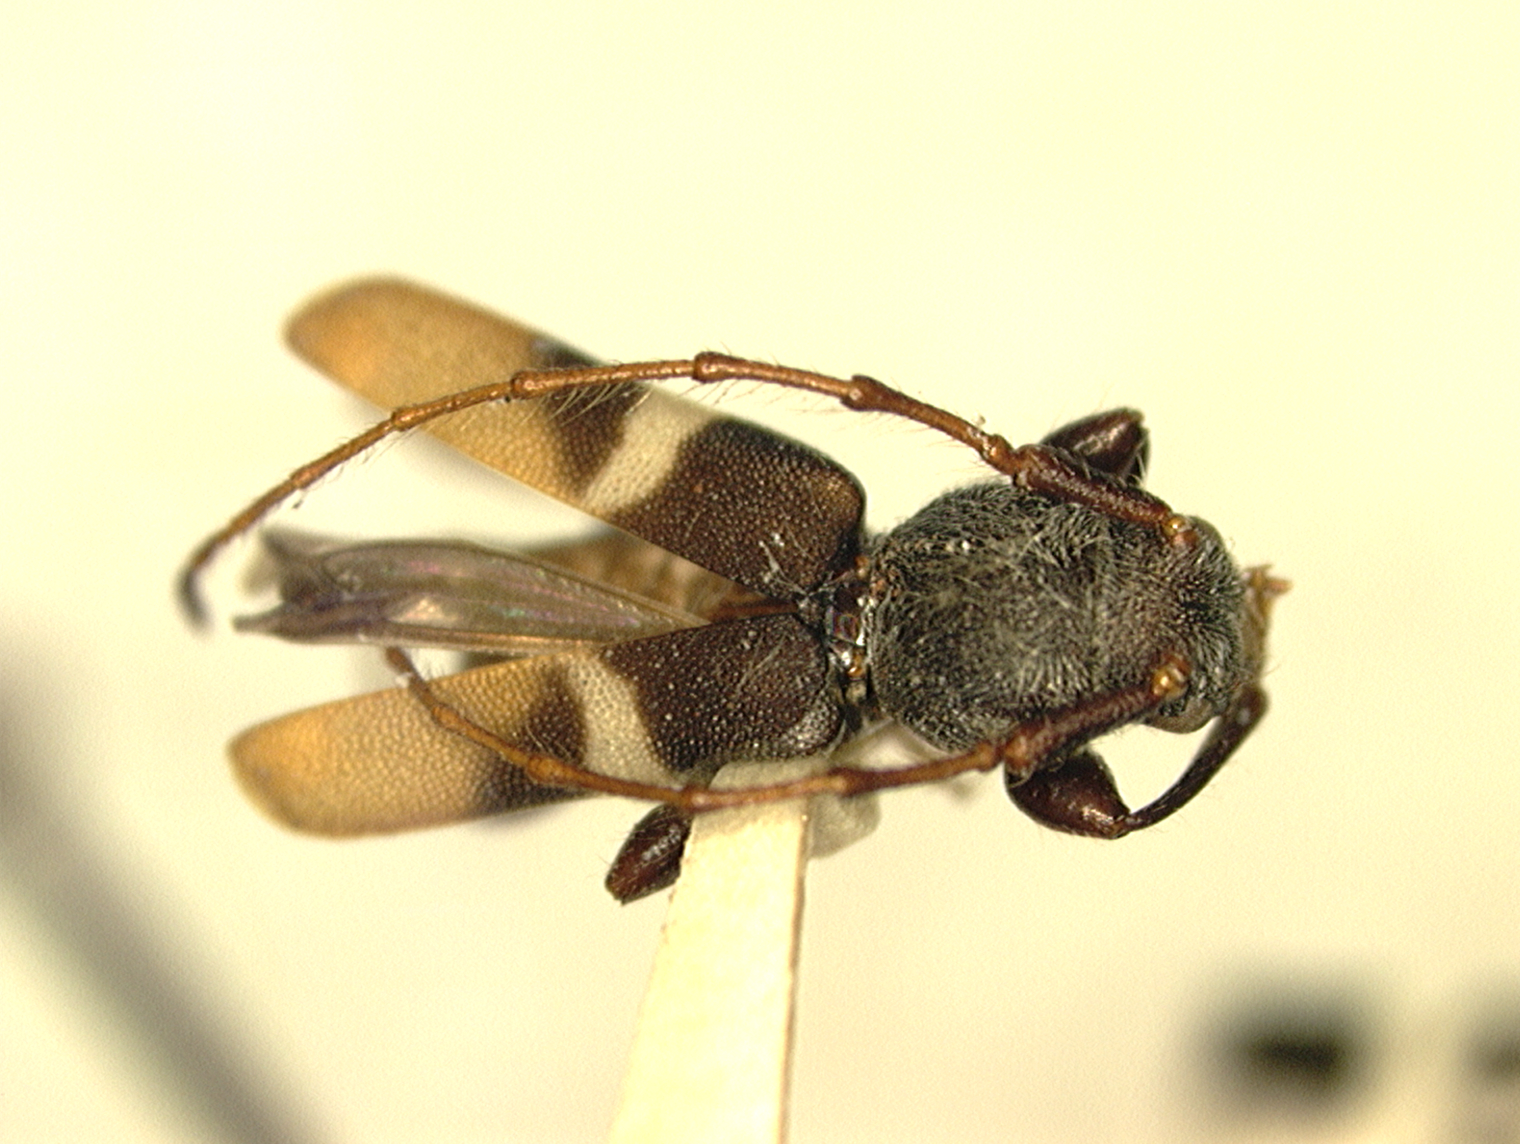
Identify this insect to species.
Tilloclytus cubae
